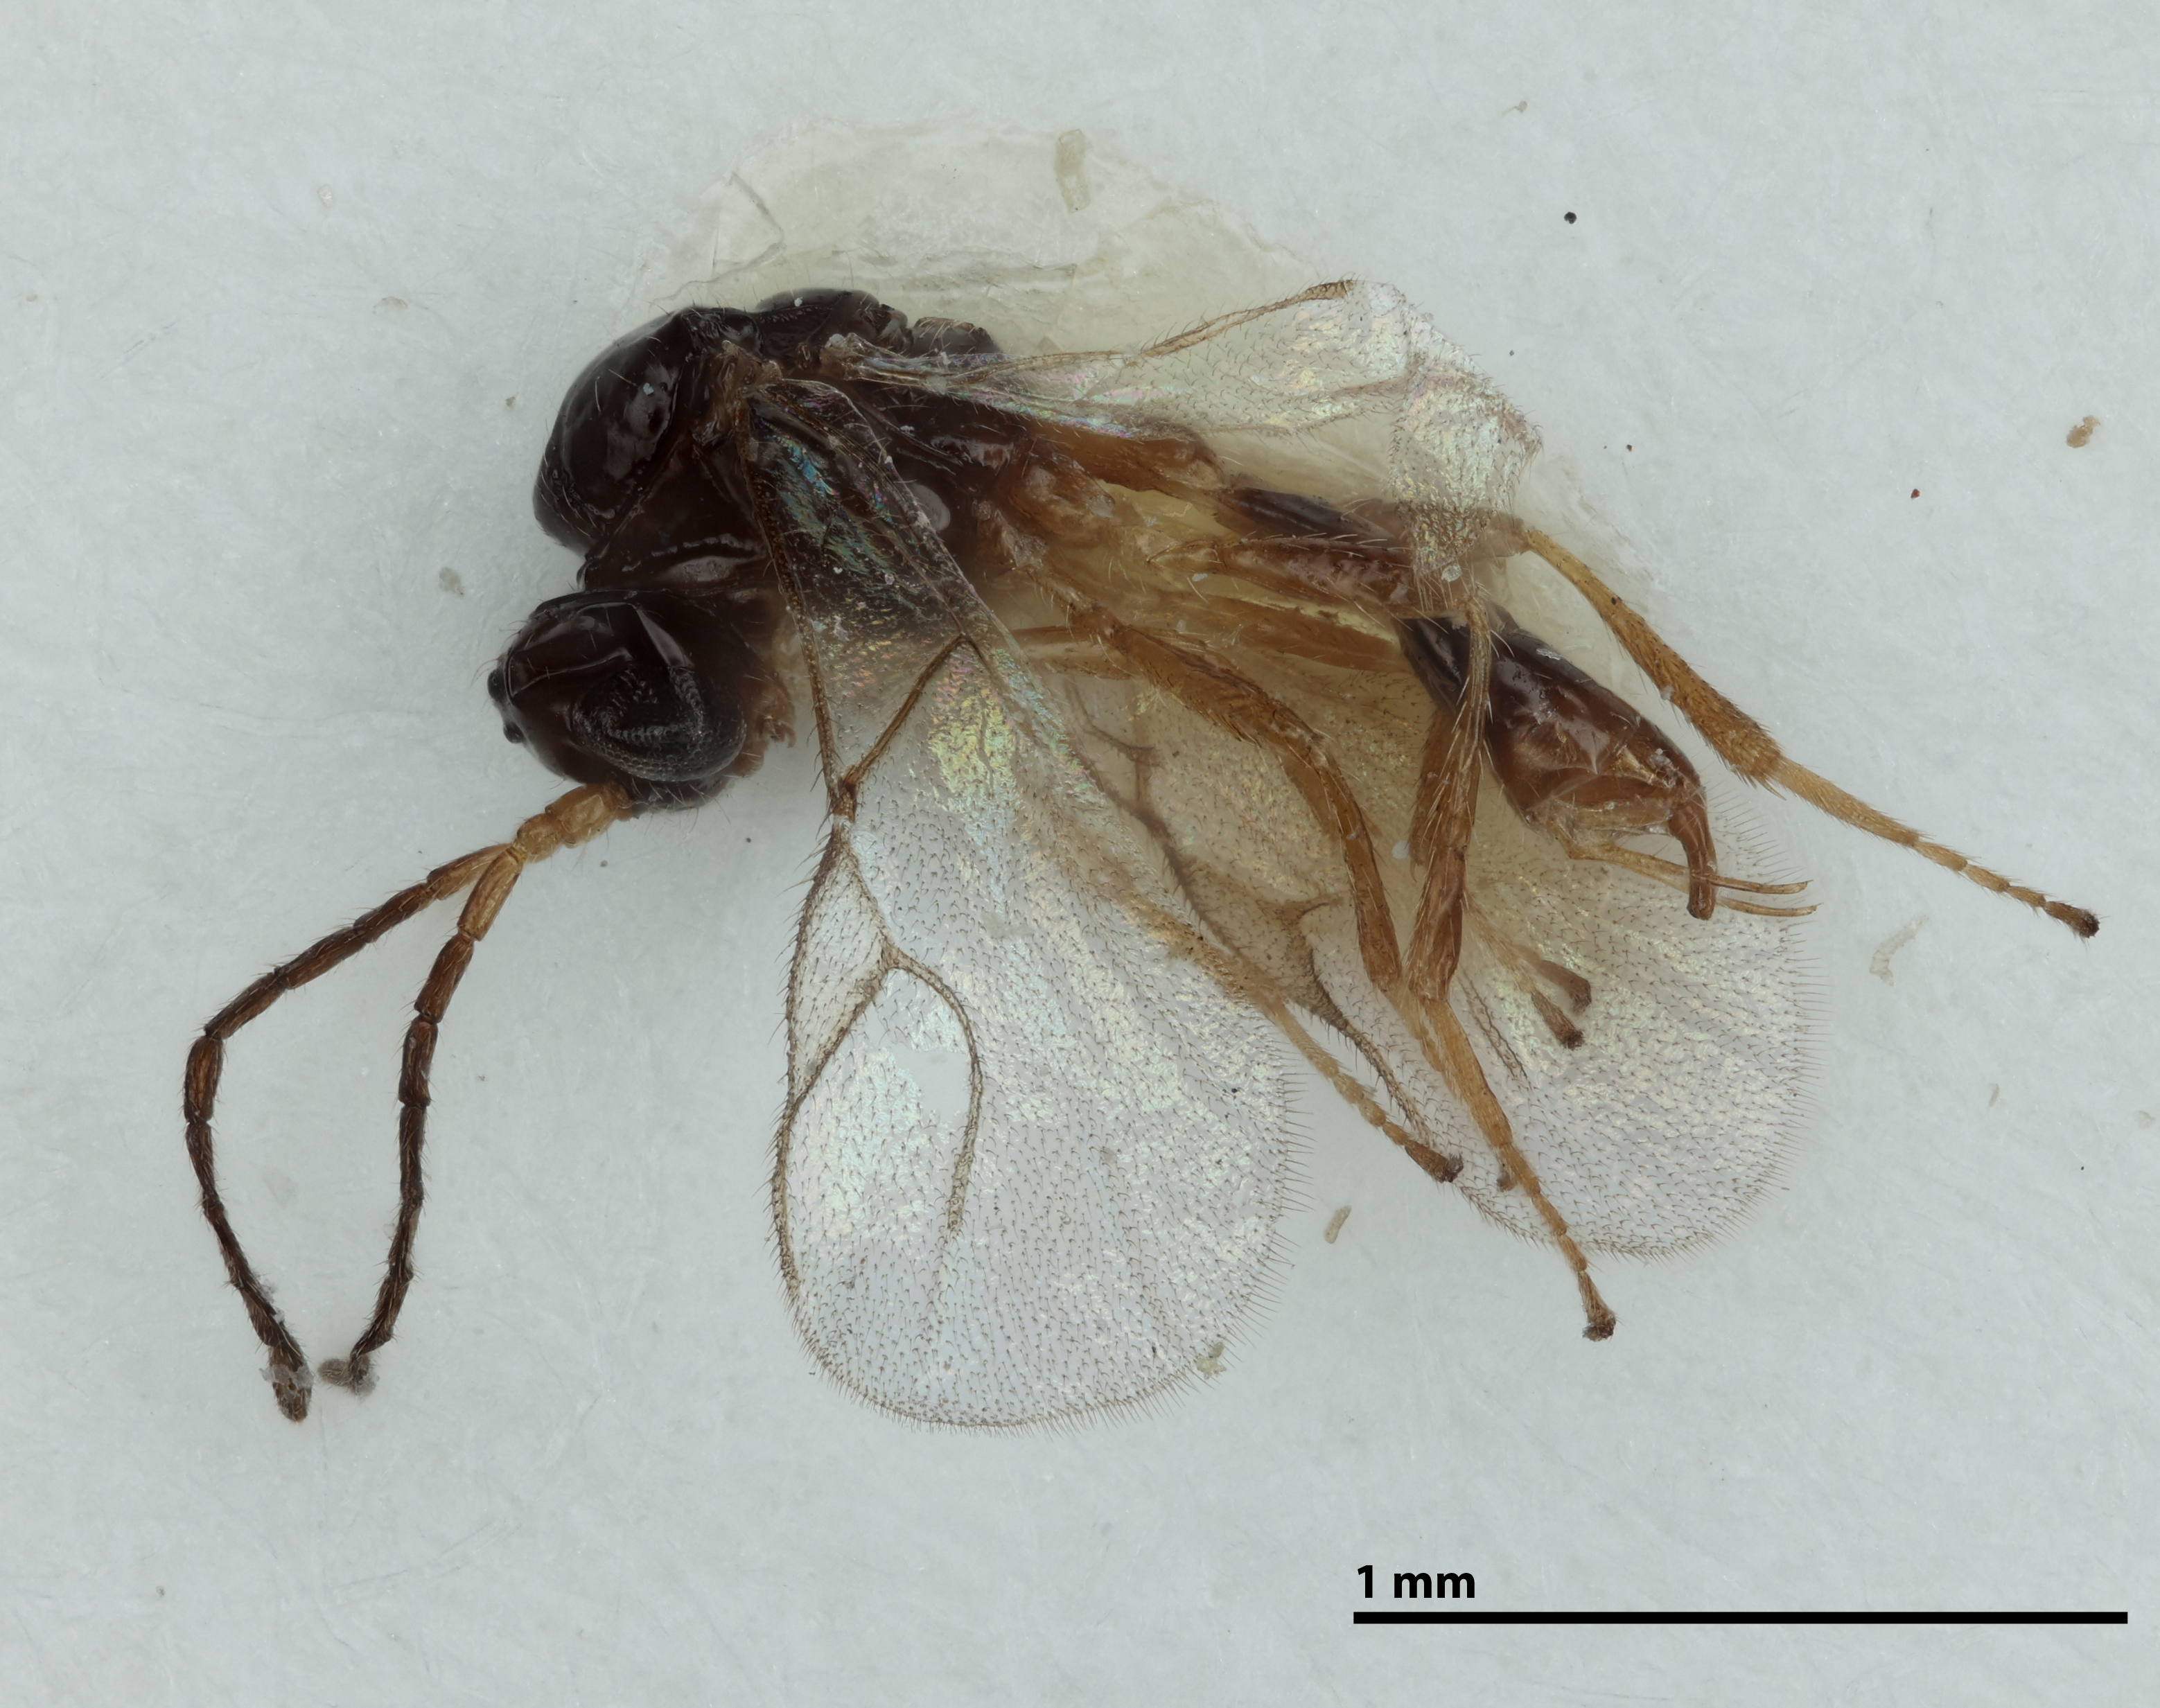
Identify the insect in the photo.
Binodoxys grafi
